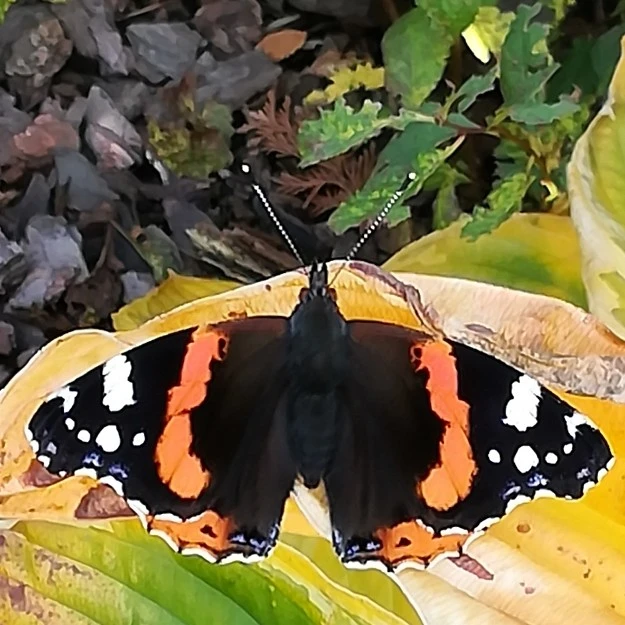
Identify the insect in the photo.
Vanessa atalanta
